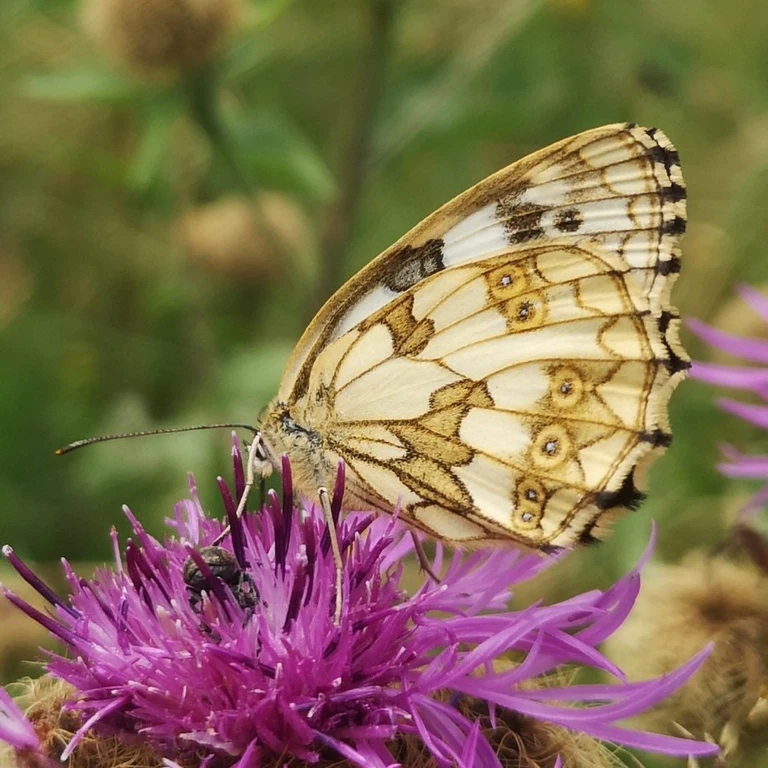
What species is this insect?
Melanargia galathea
